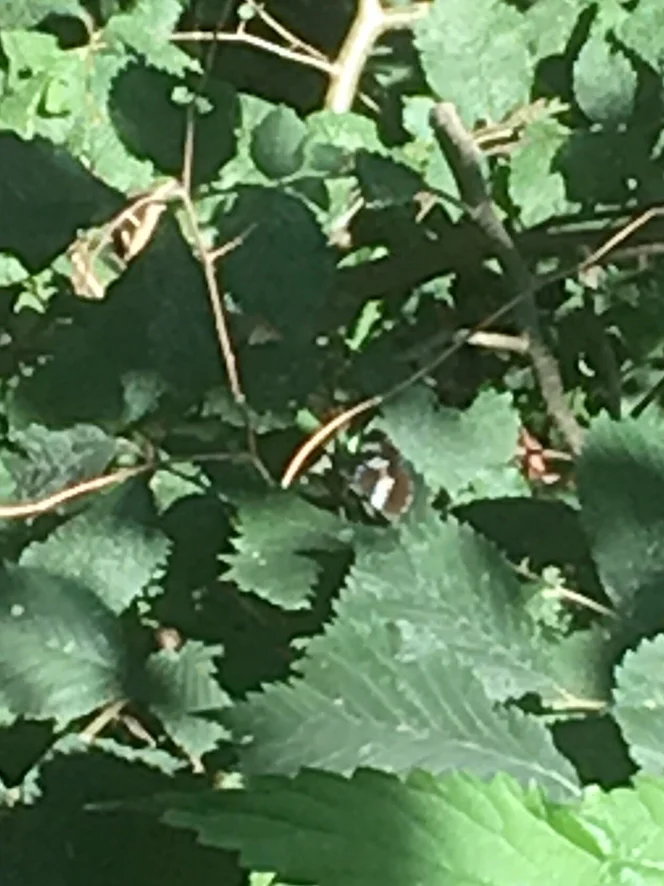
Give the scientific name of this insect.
Neptis rivularis
